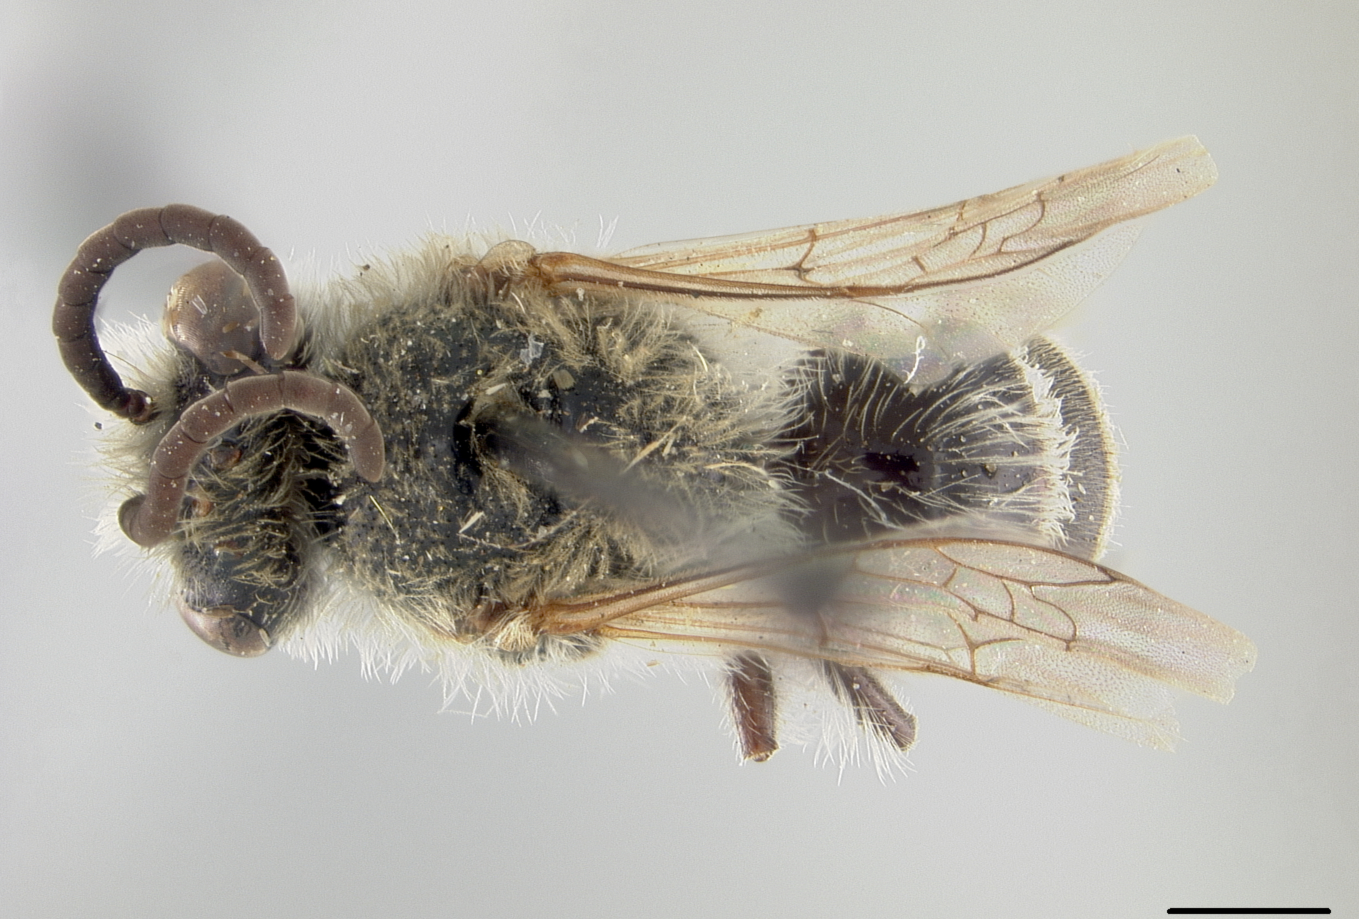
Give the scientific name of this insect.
Colletes mitchelli
